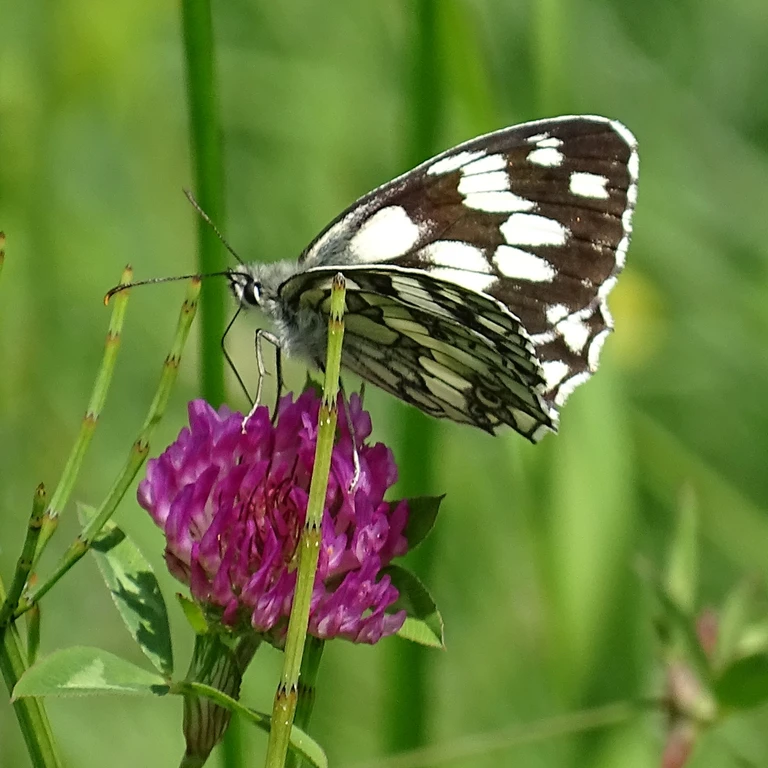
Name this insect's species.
Melanargia galathea
